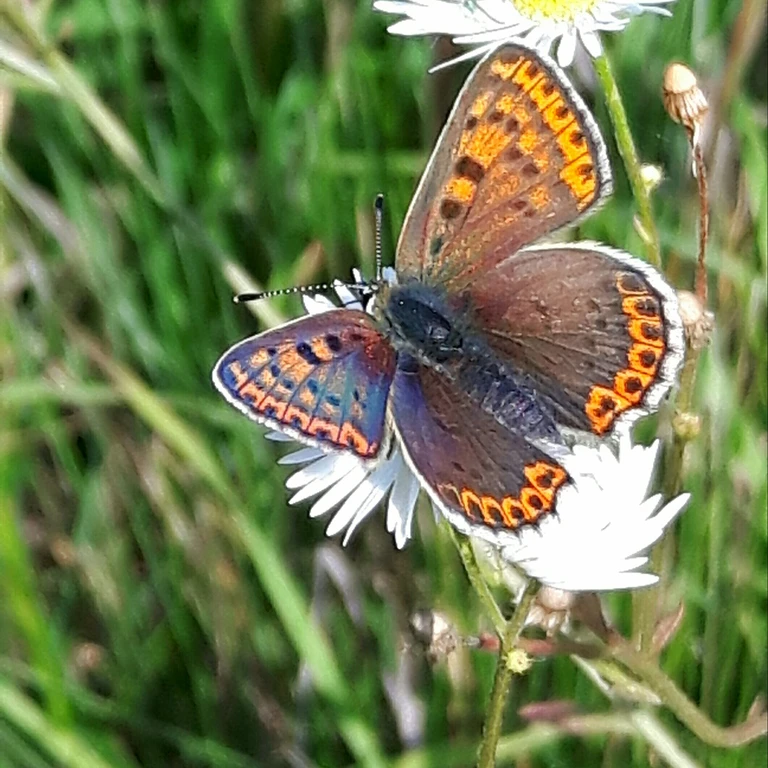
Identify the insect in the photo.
Lycaena tityrus (also Loweia tityrus)
